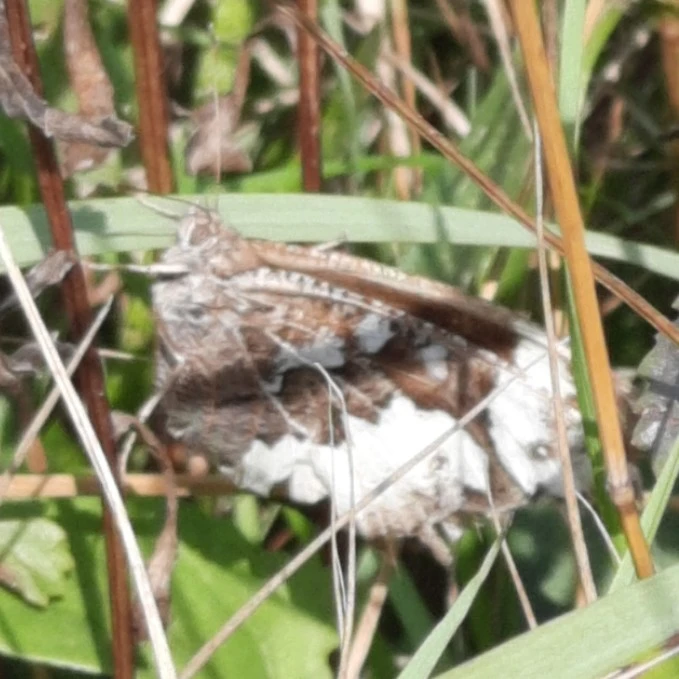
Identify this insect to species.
Brintesia circe
